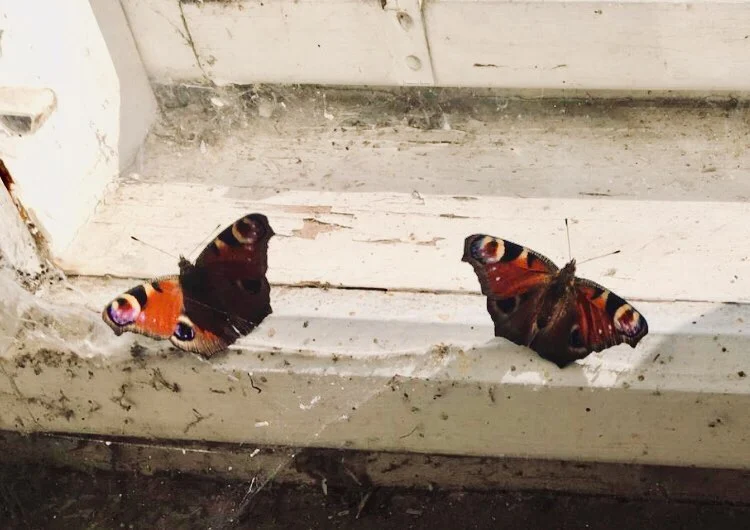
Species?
Aglais io
